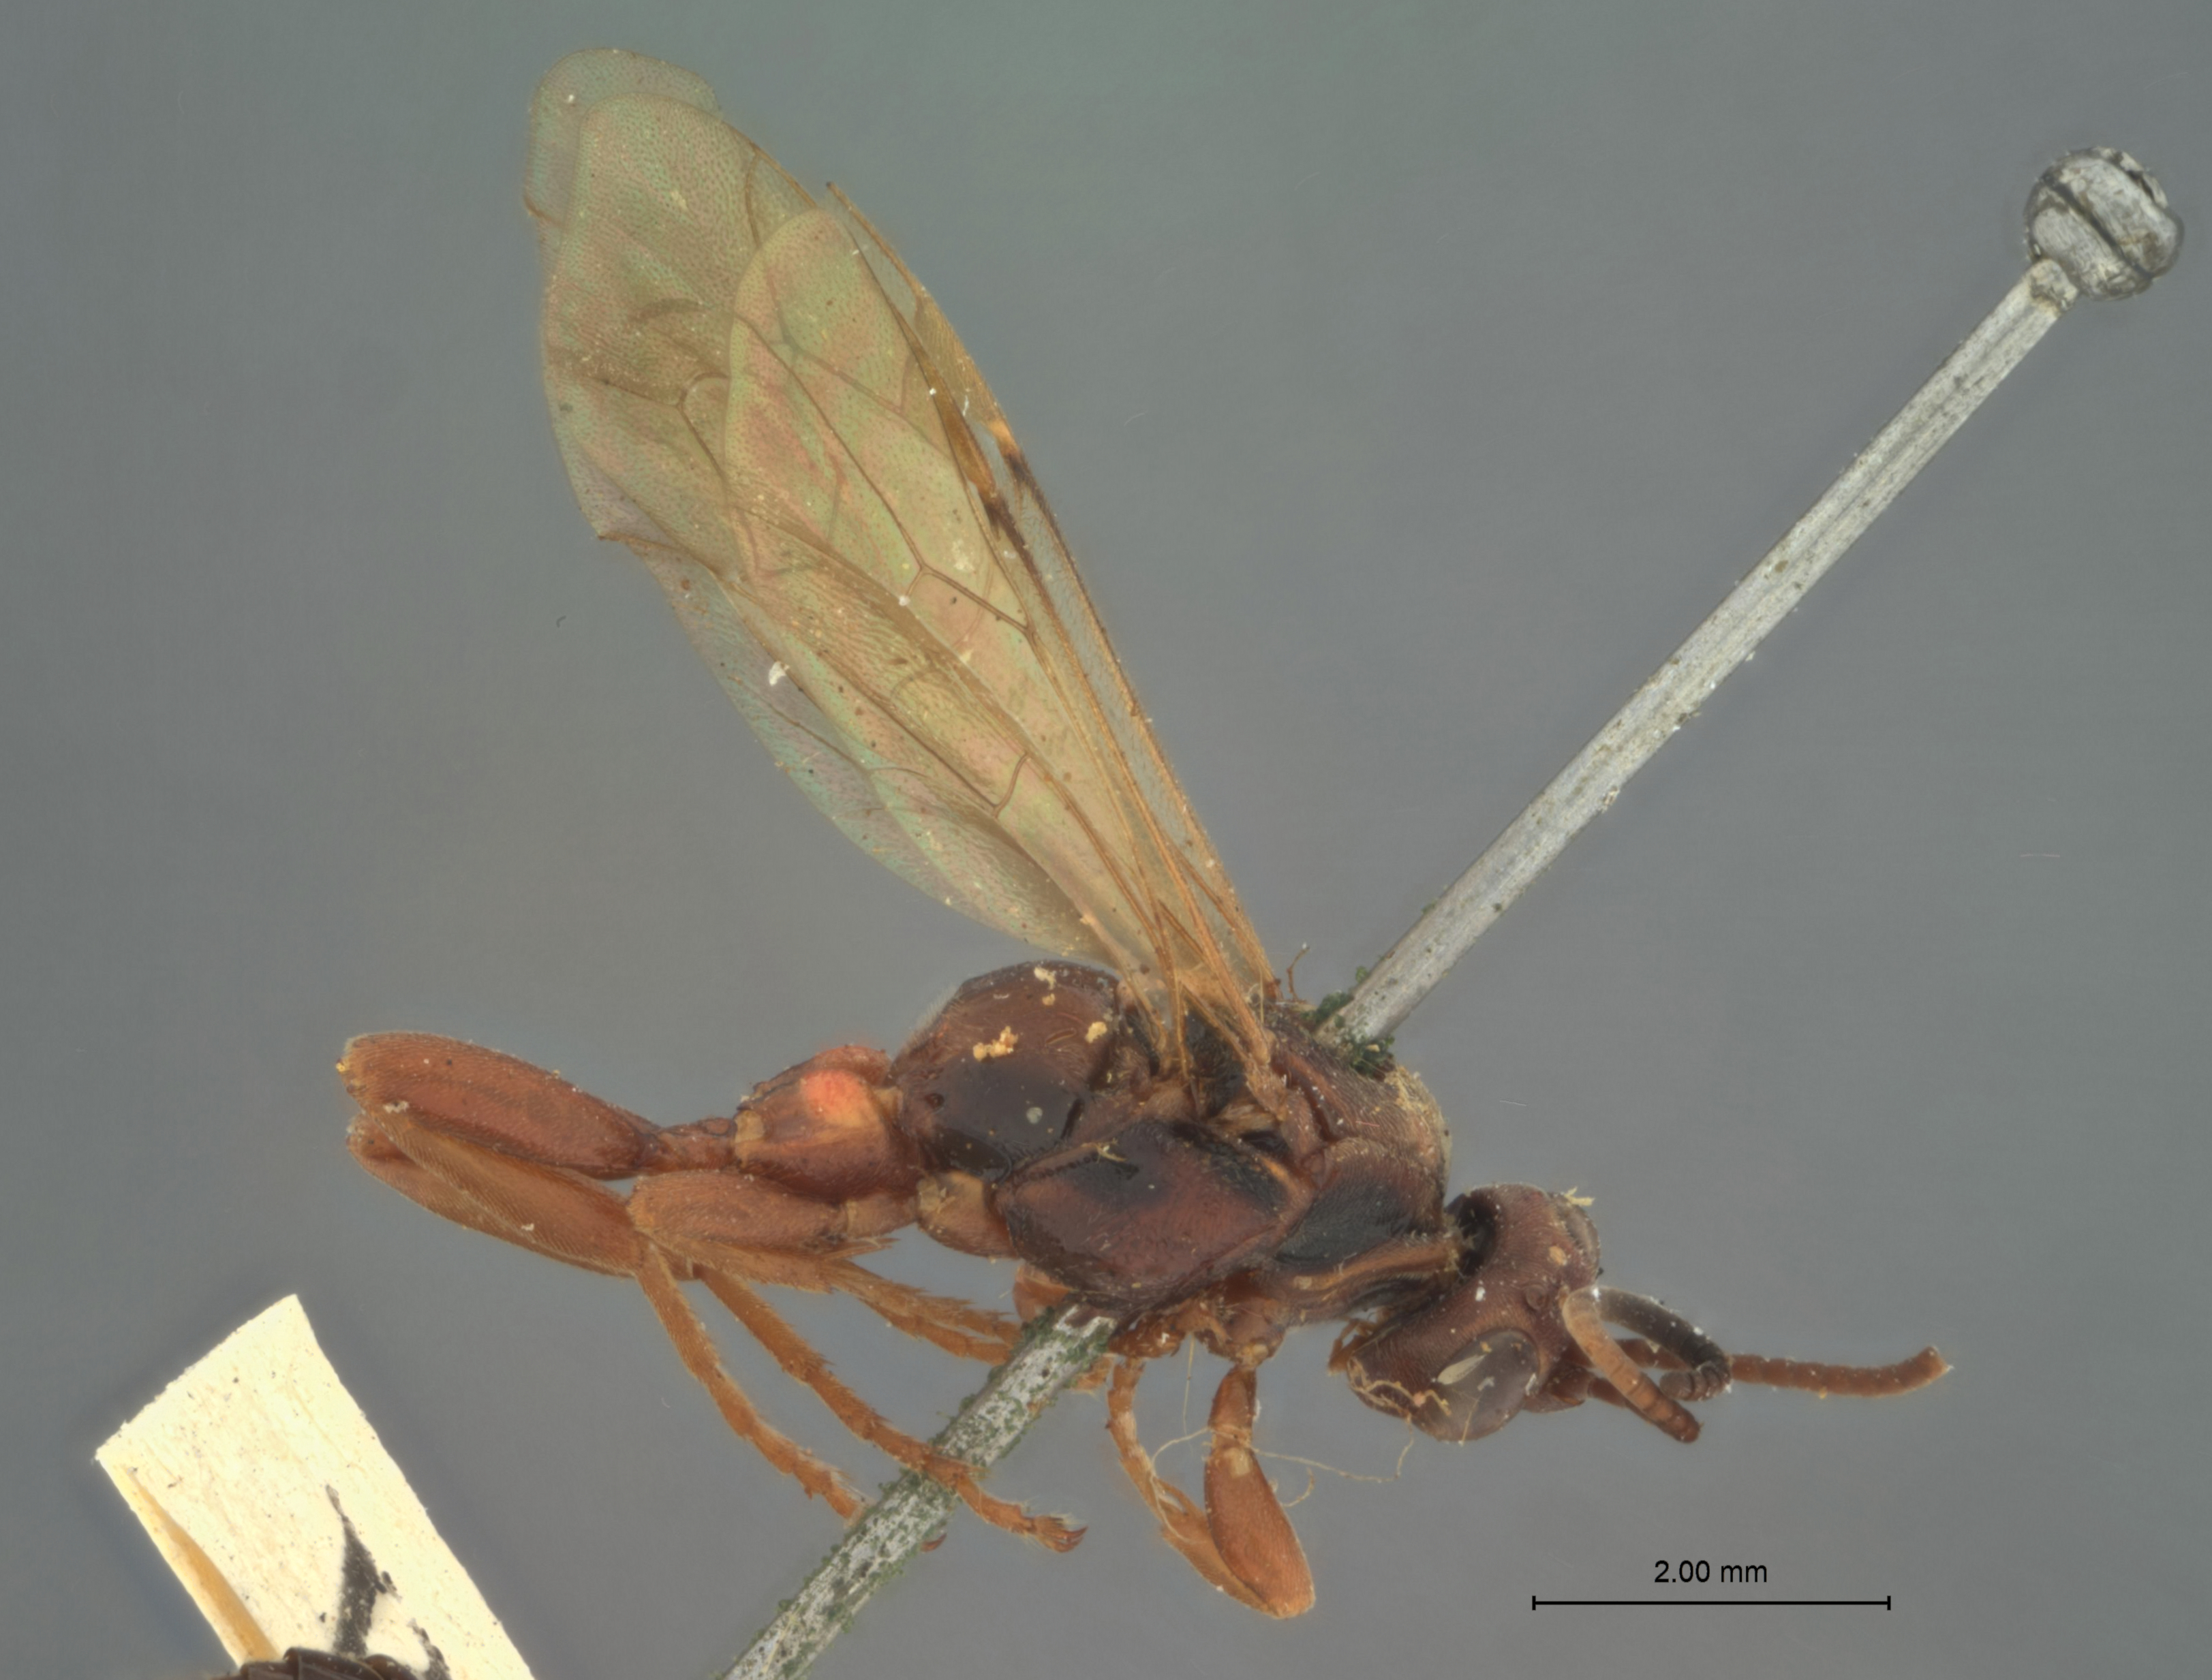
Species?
Eristicus minutus
